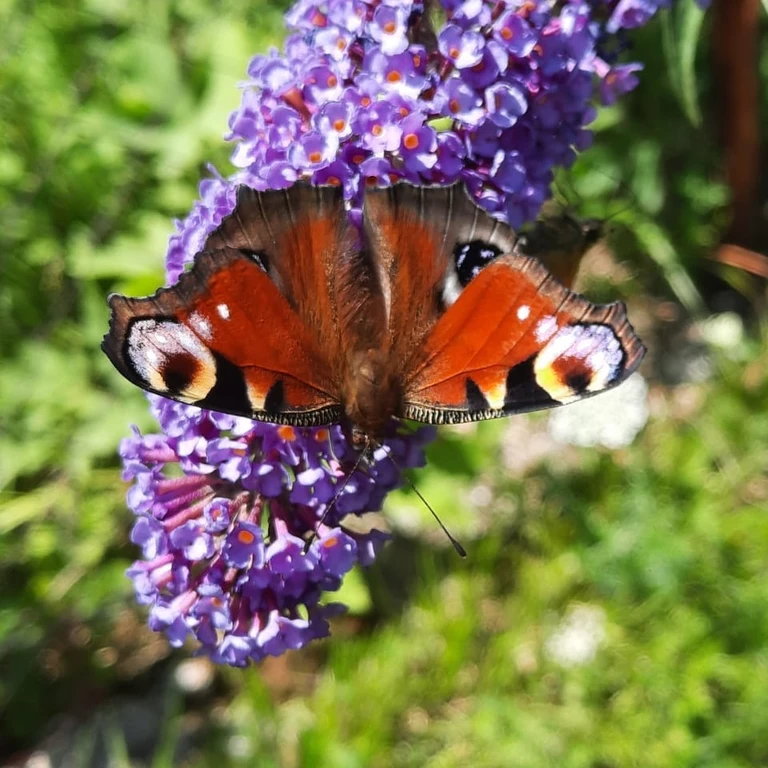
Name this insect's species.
Aglais io
